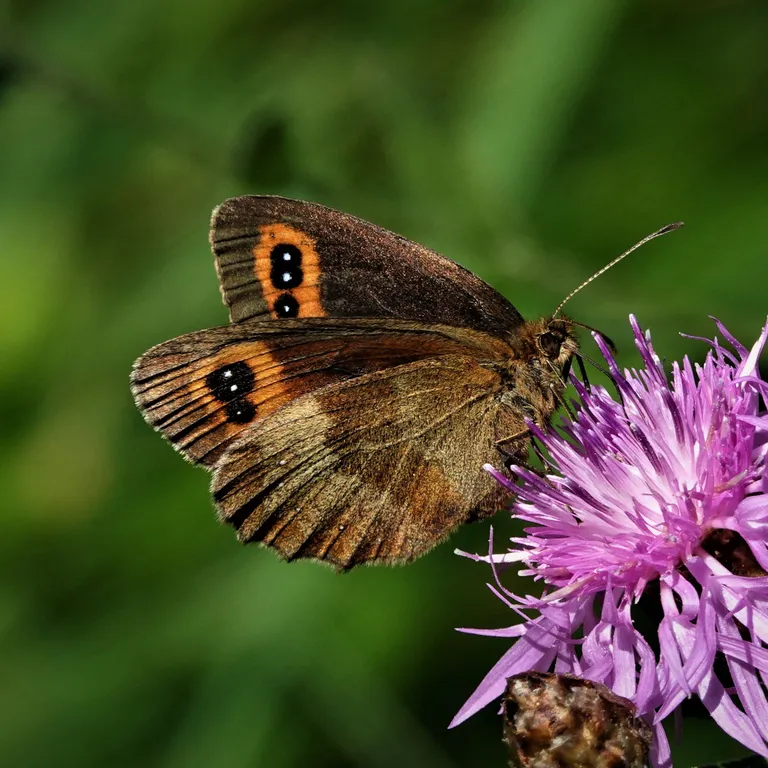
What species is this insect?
Erebia aethiops
